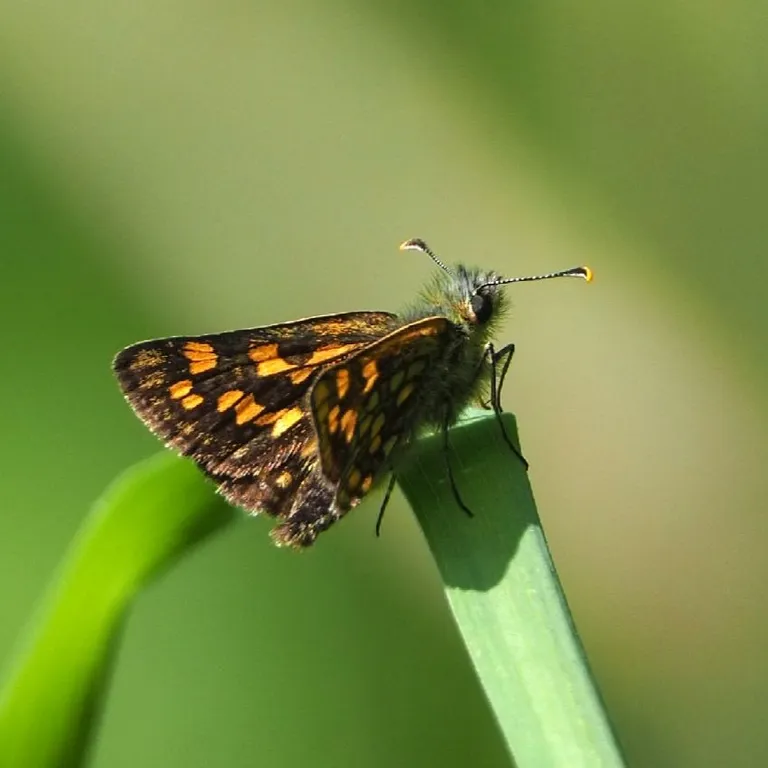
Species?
Carterocephalus palaemon
